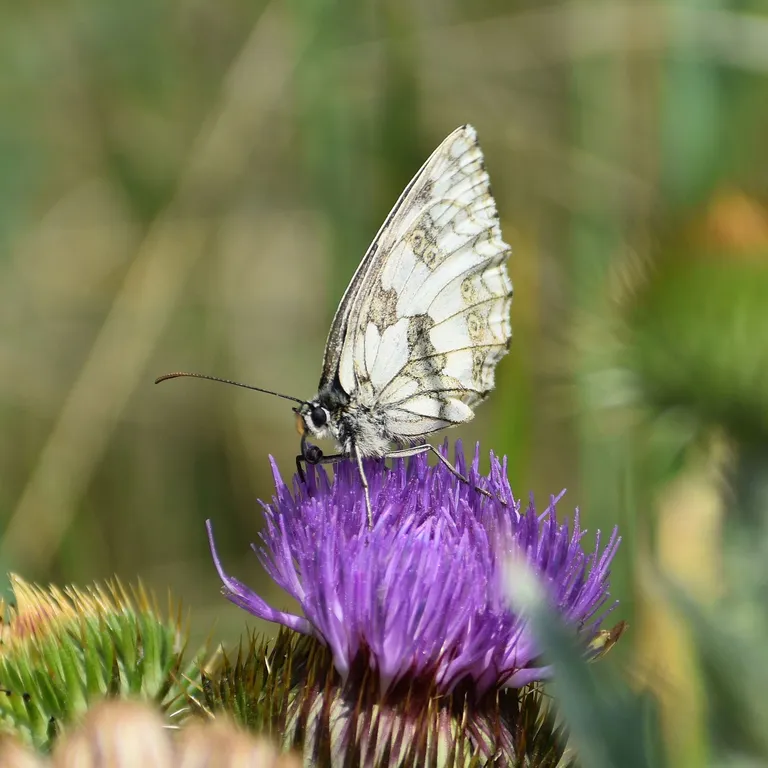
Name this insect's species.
Melanargia galathea
